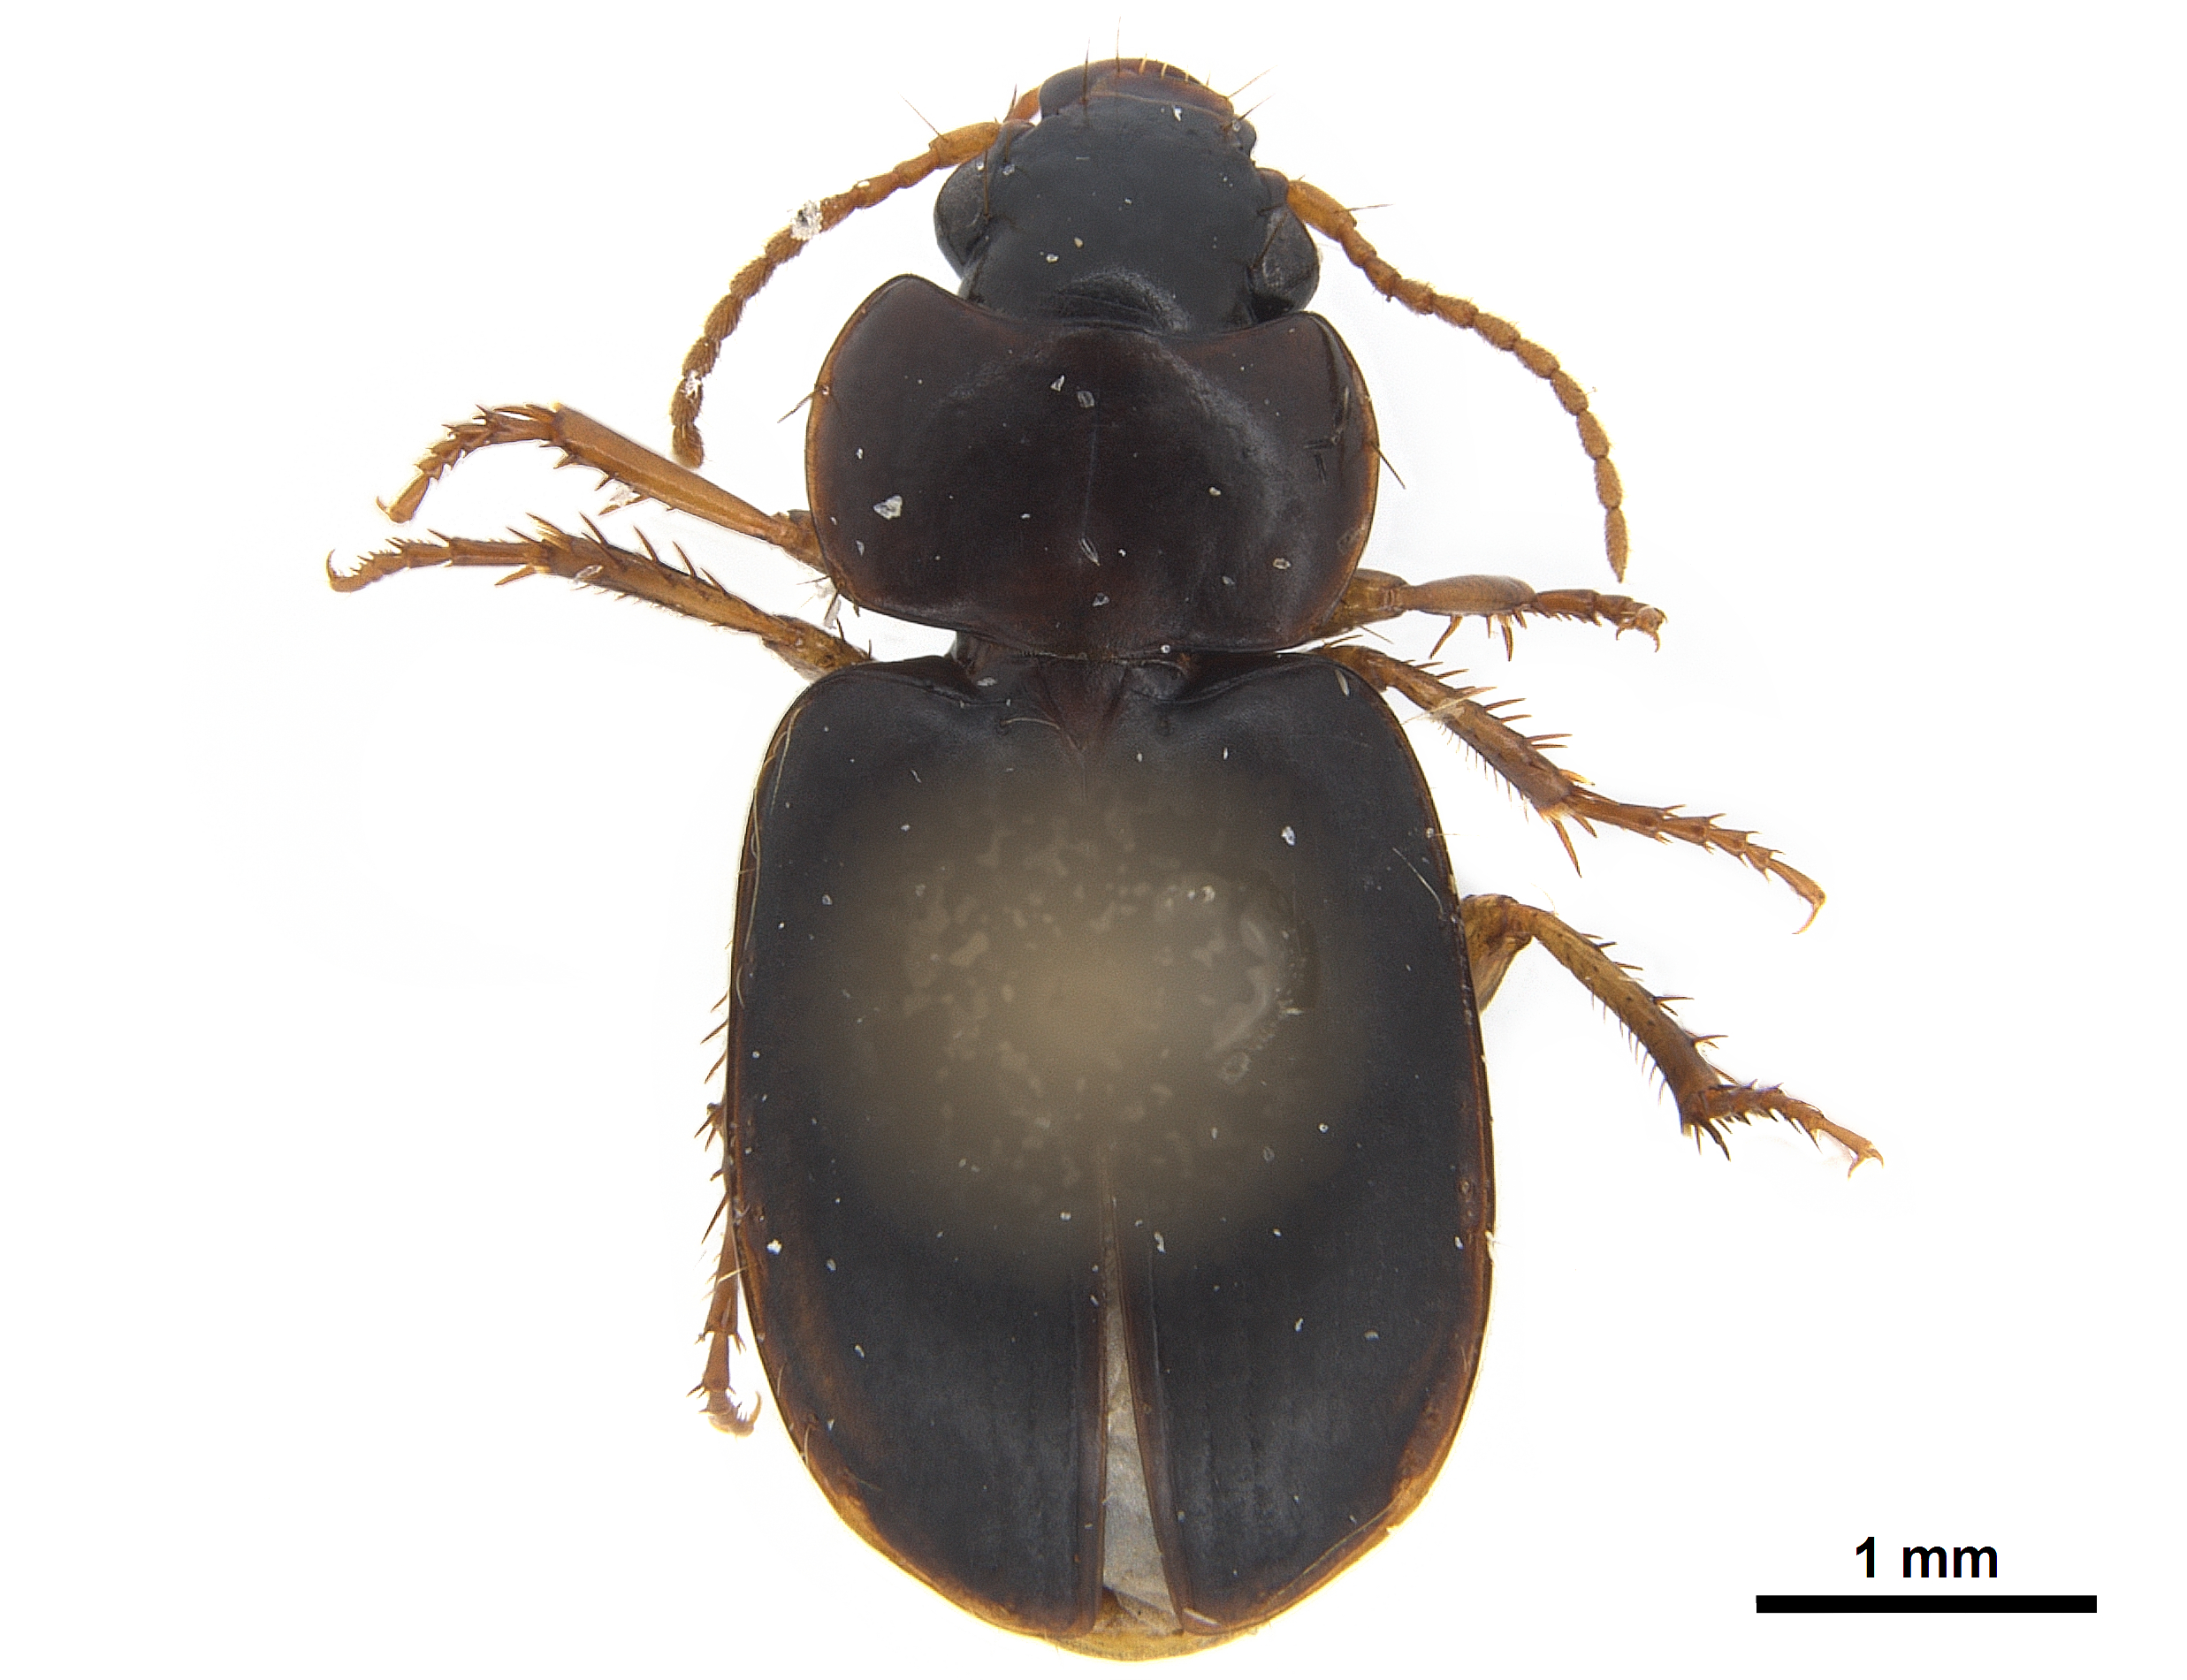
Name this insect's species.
Anaulacus ampliusculus
